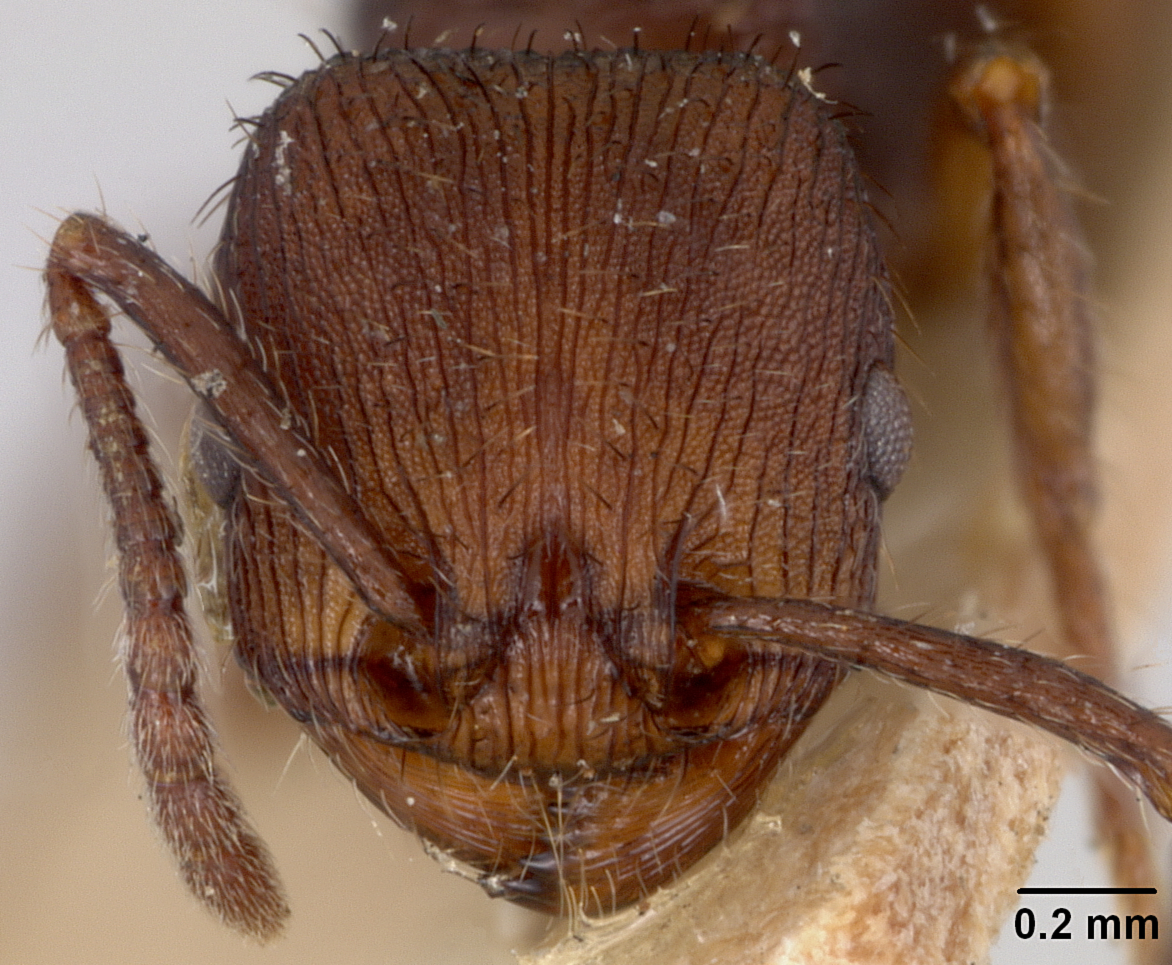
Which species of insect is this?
Pogonomyrmex schmitti
